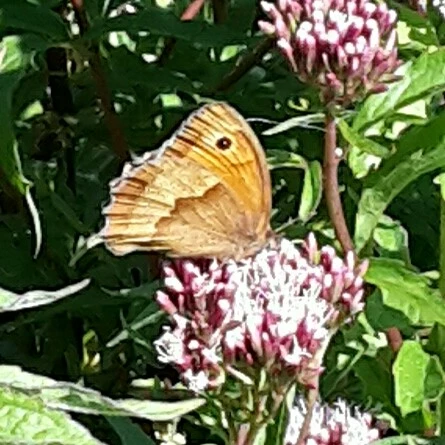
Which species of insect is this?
Maniola jurtina
